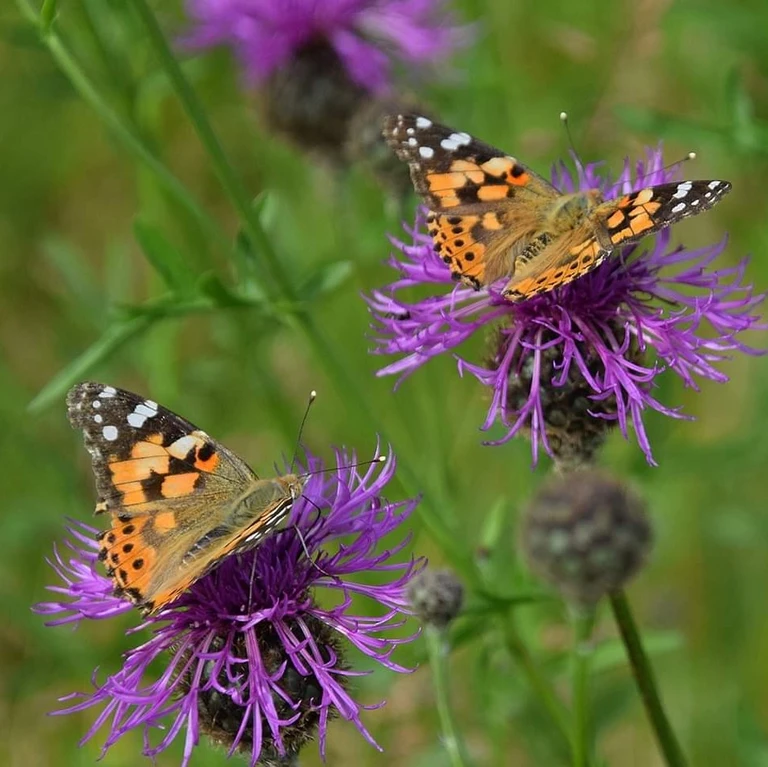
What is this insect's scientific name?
Vanessa cardui
